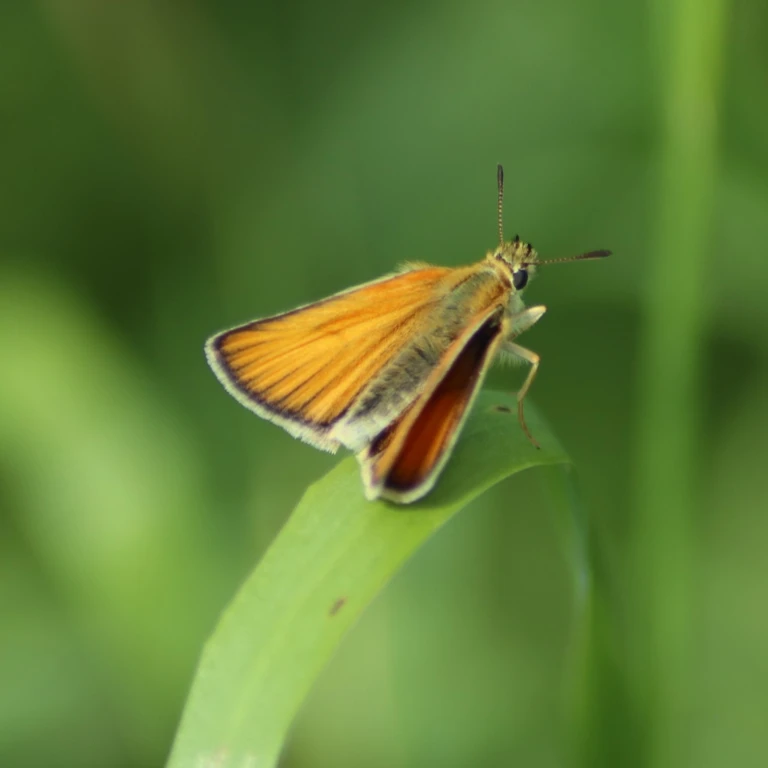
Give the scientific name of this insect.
Thymelicus lineola
